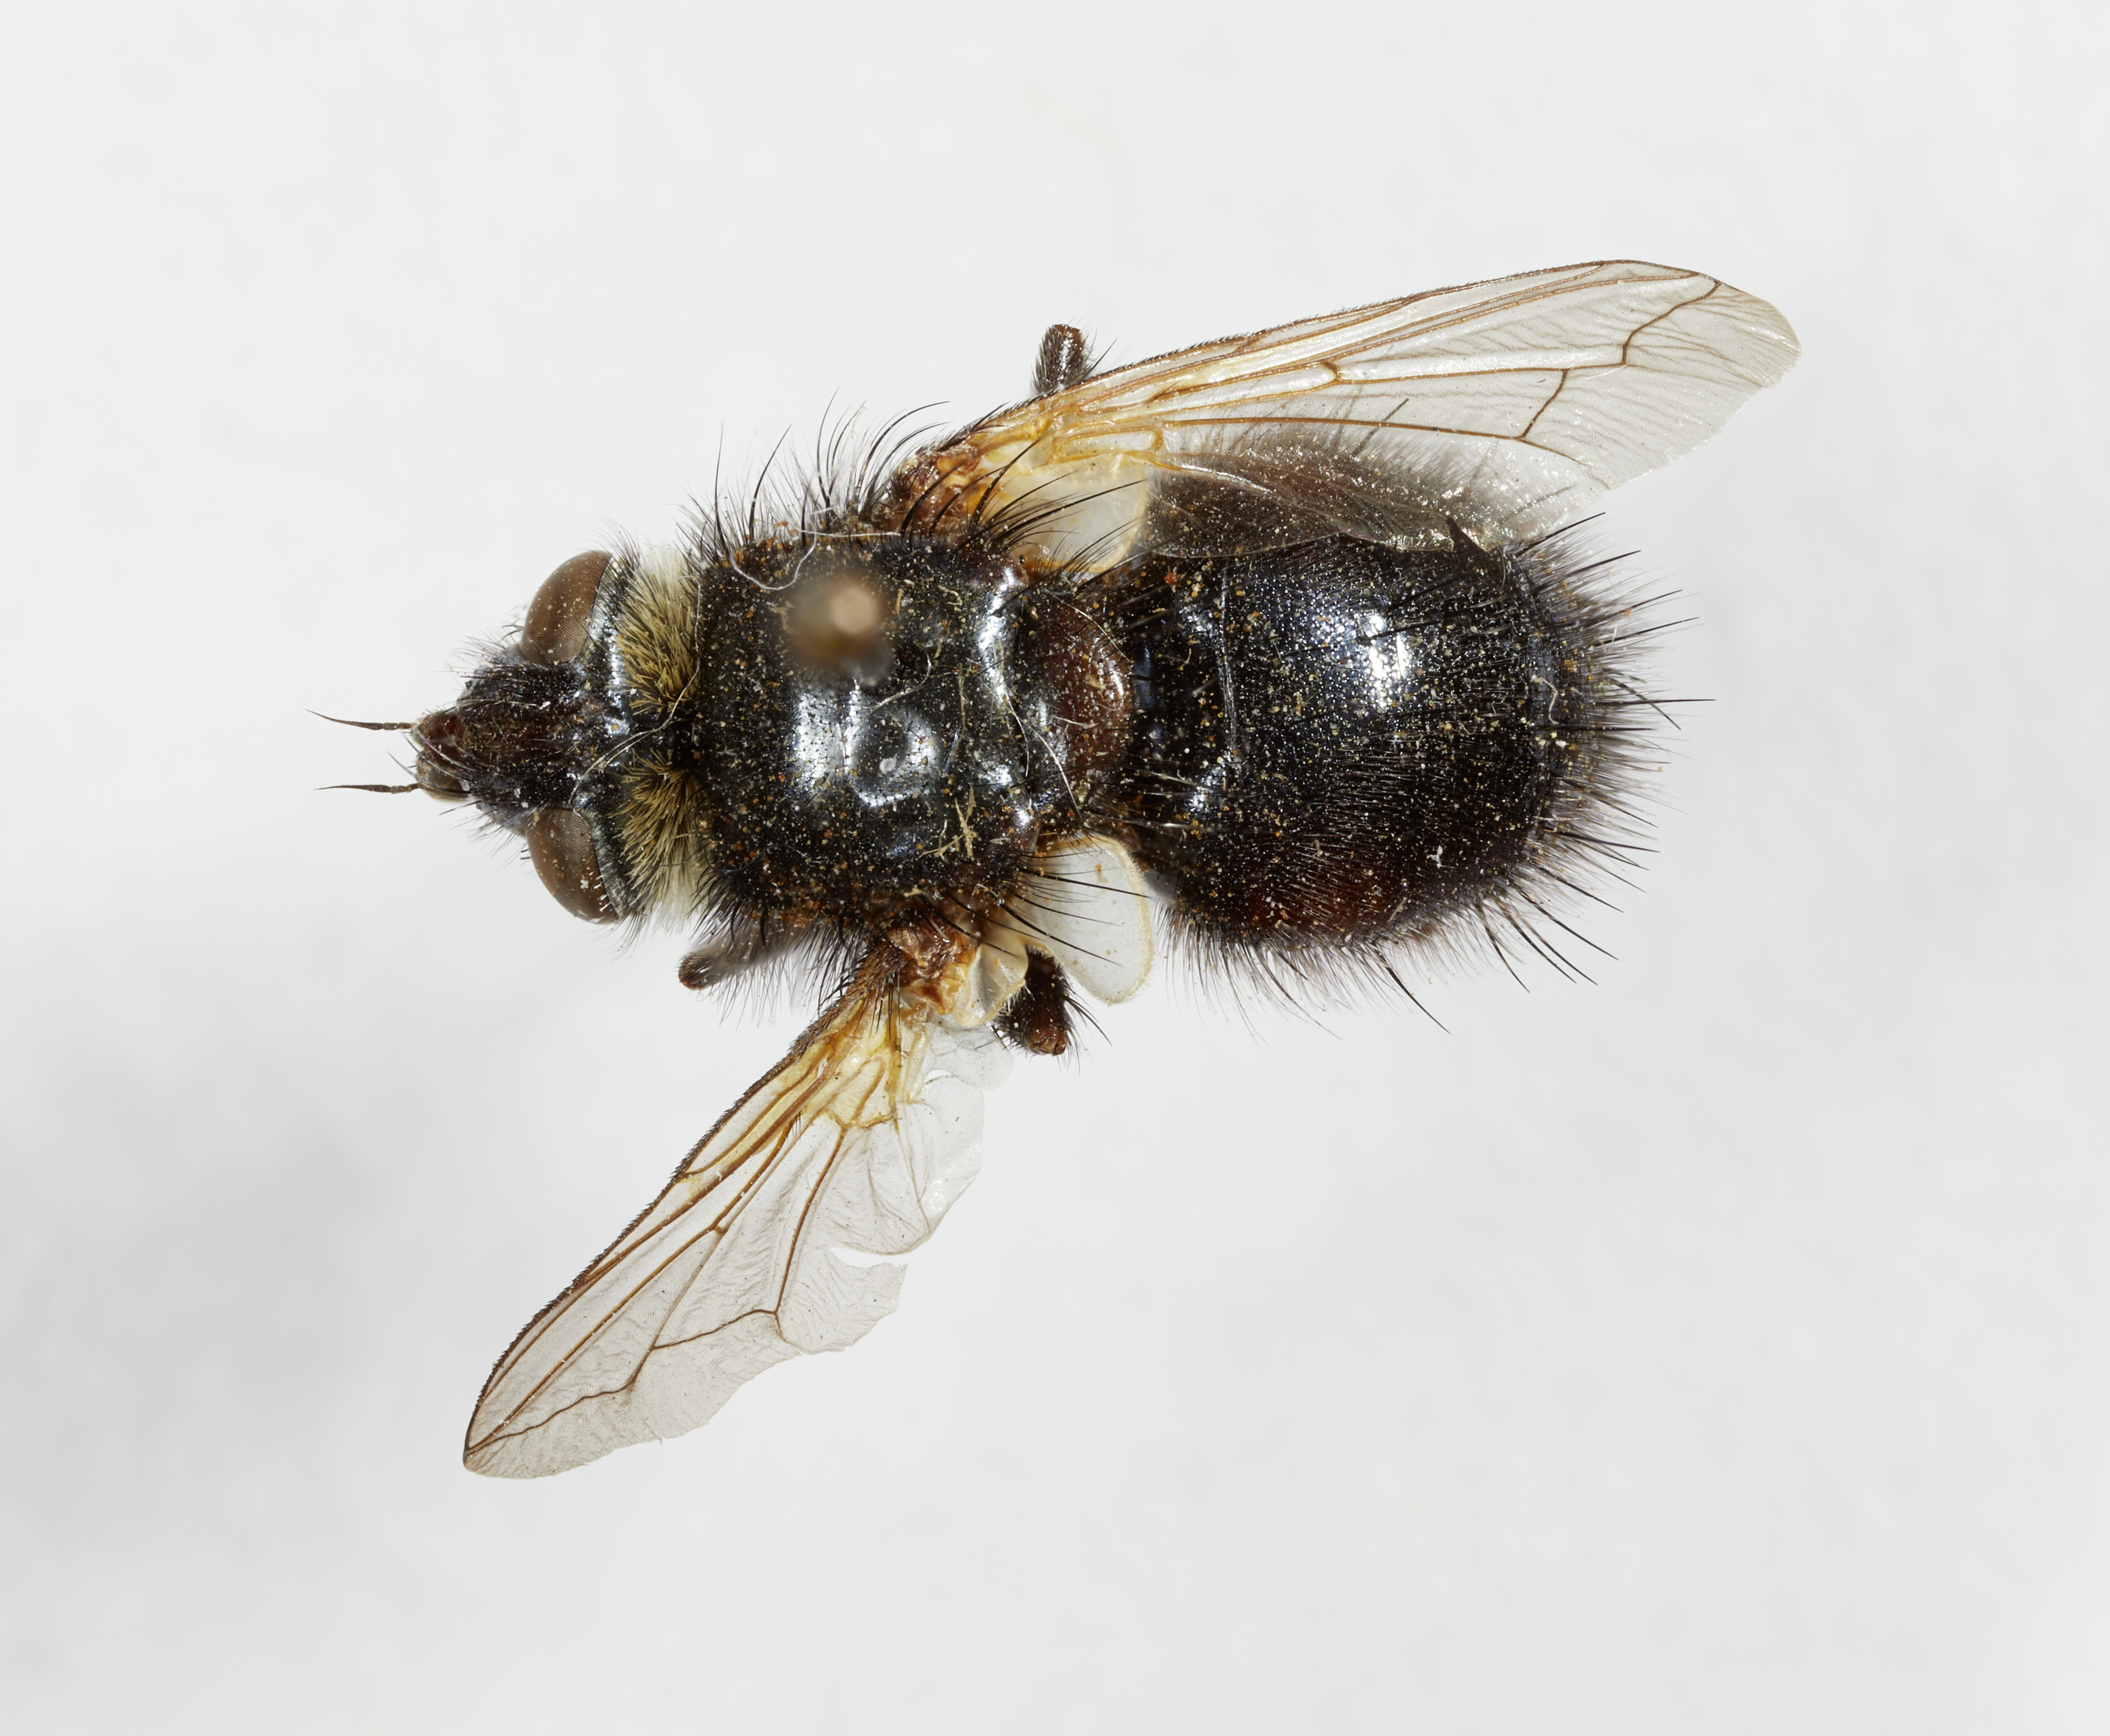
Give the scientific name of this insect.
Panzeriopsis curriei
